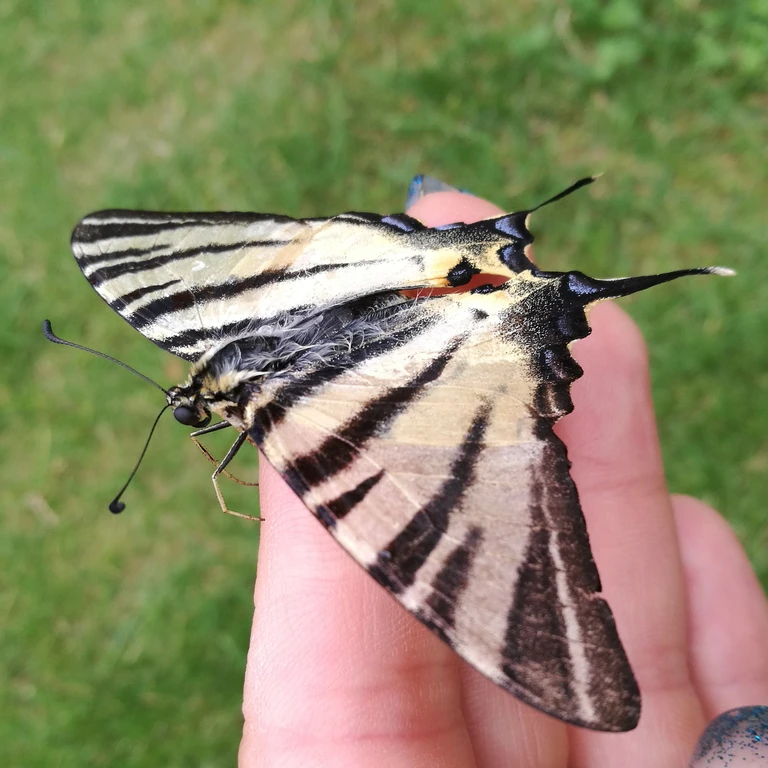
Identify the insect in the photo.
Iphiclides podalirius
